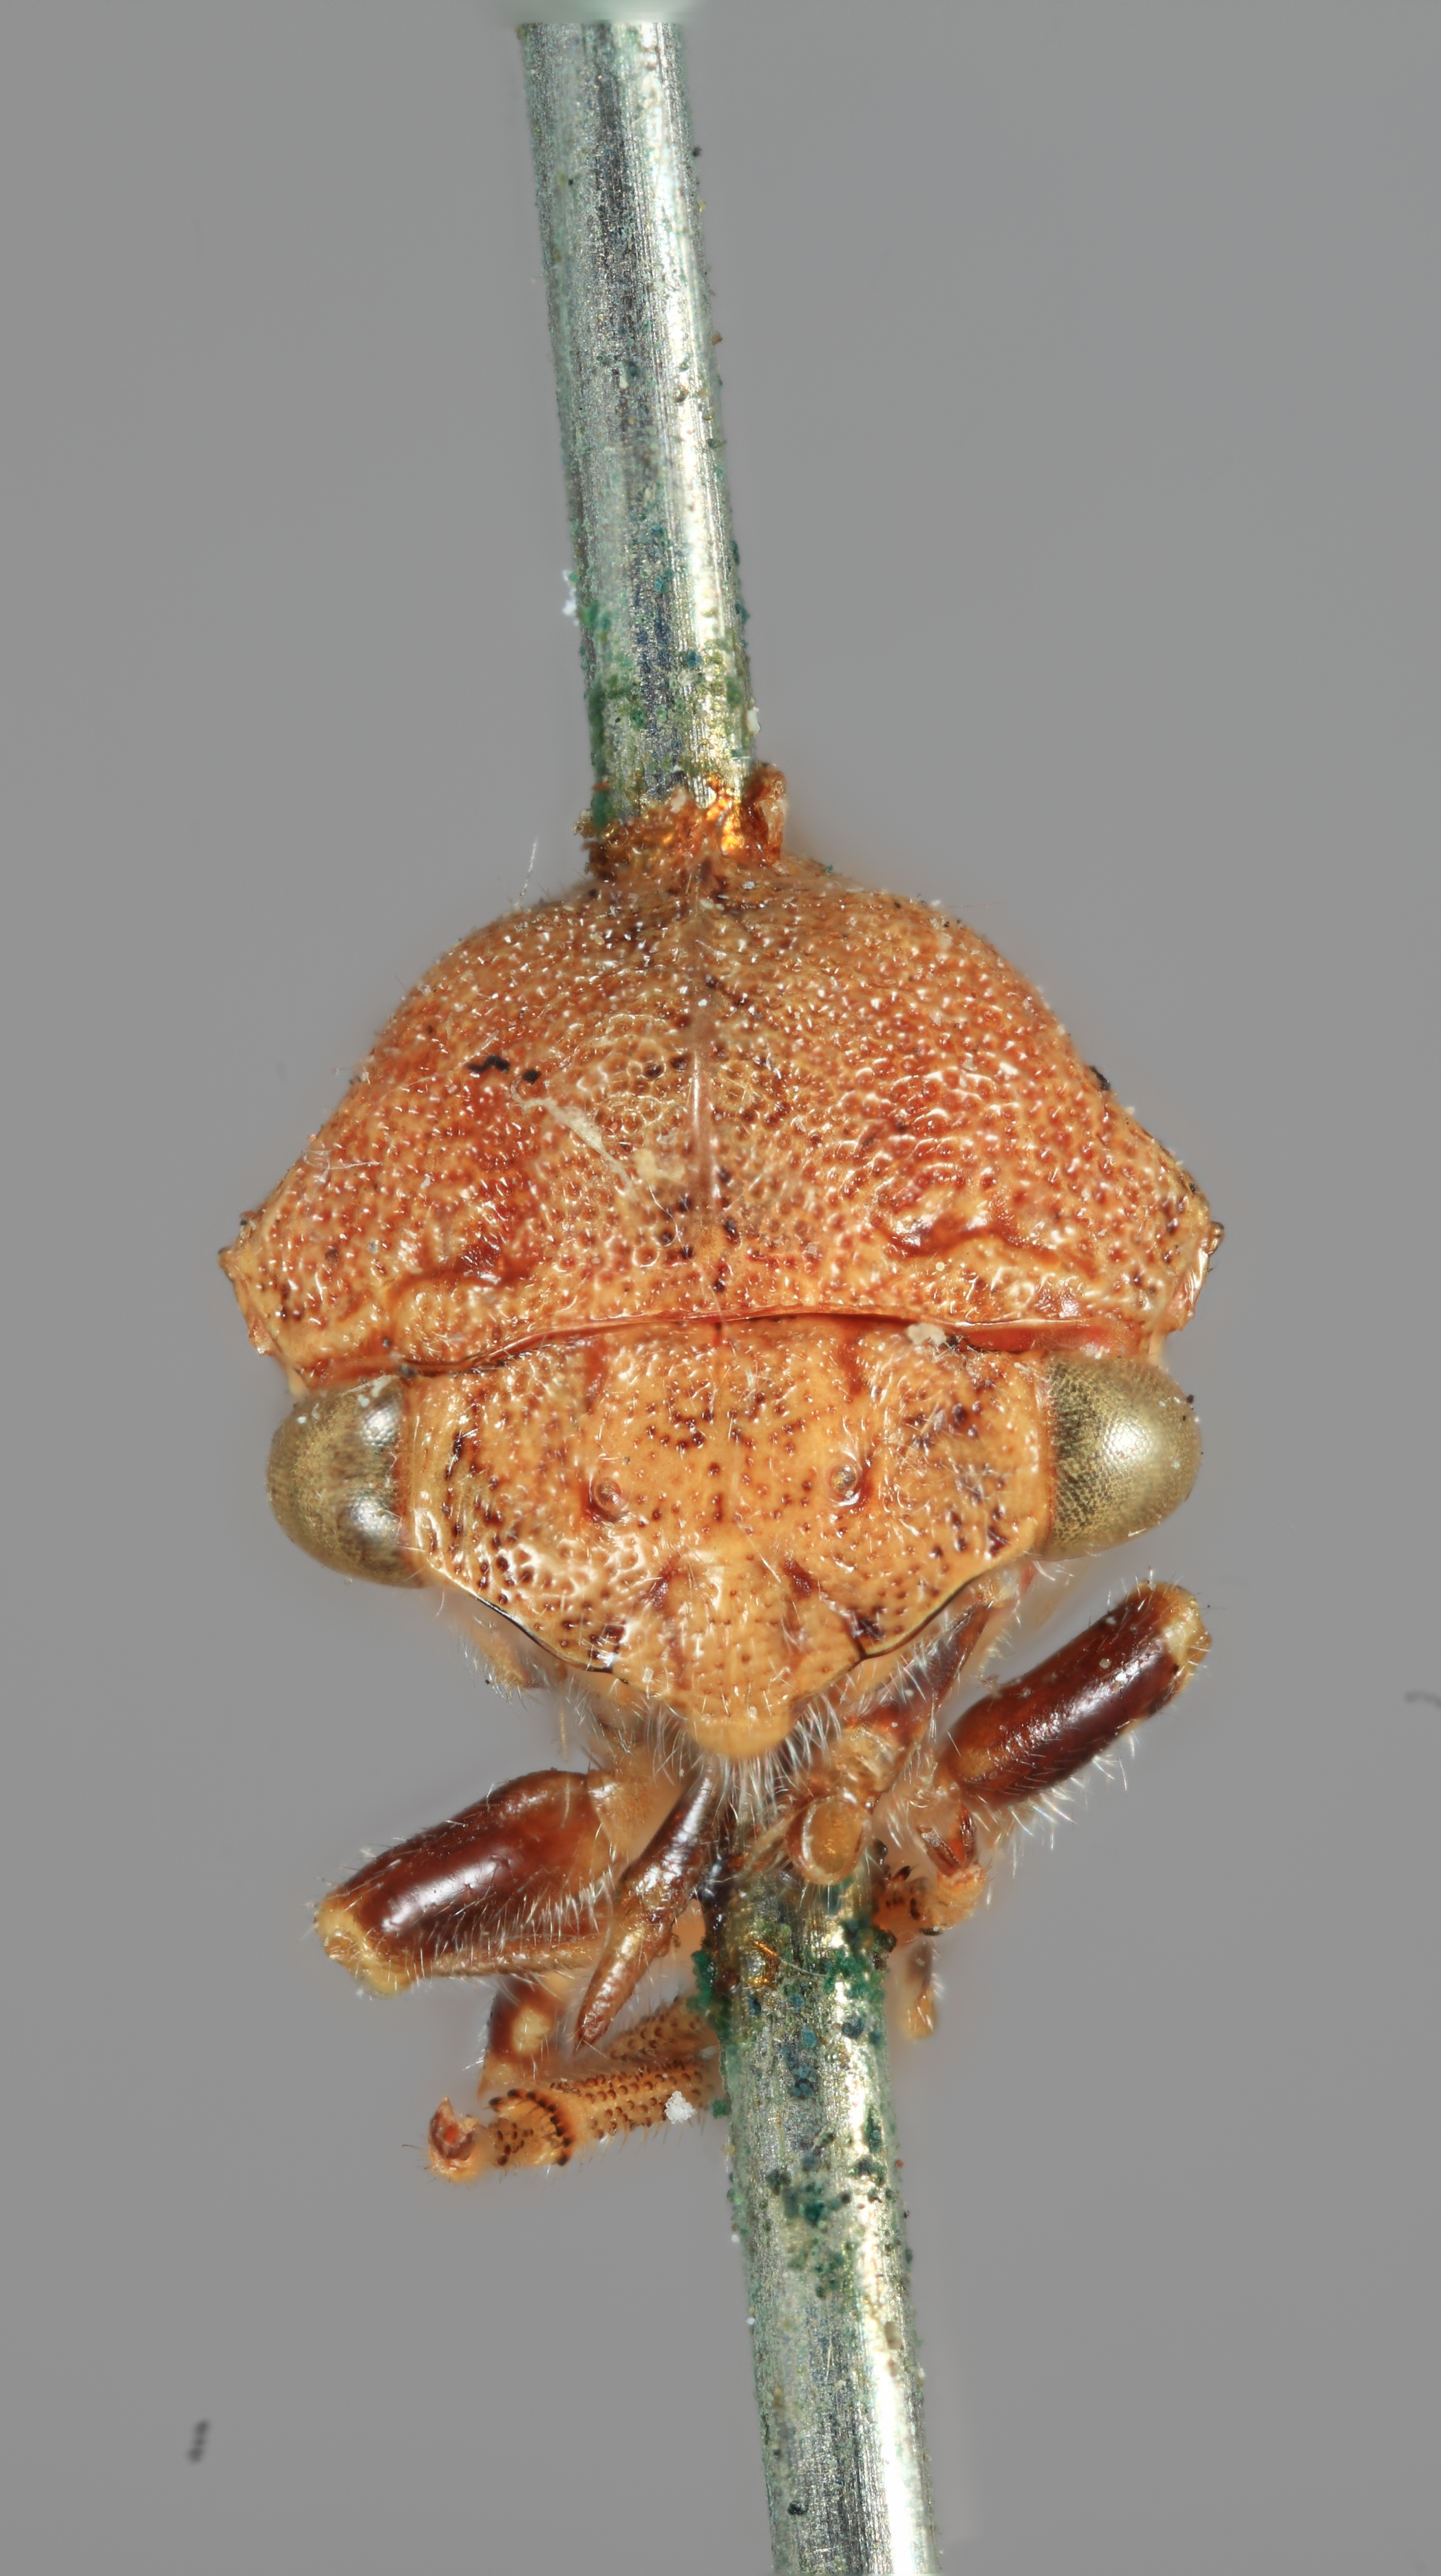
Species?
Gargara pallilifrontis
